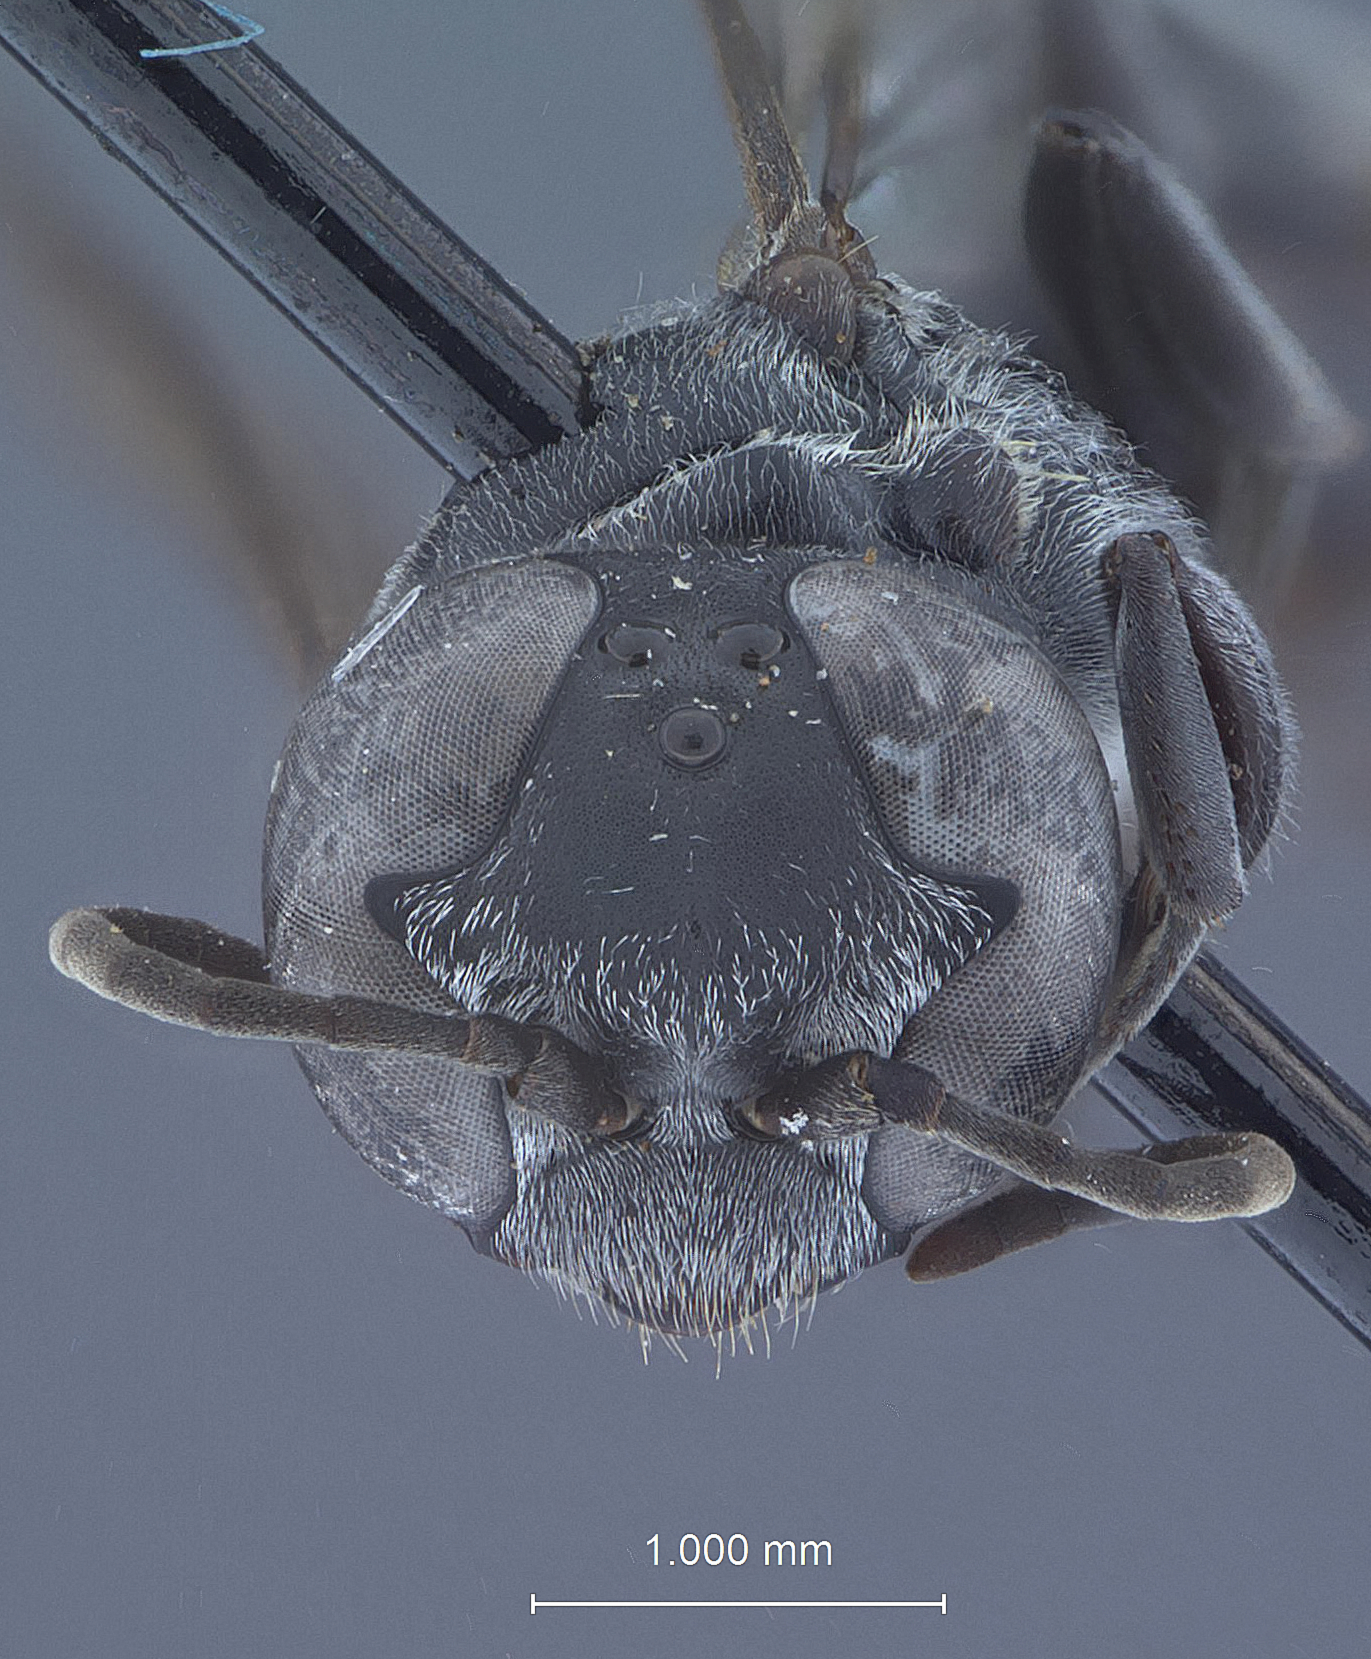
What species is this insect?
Pison punctulatus
